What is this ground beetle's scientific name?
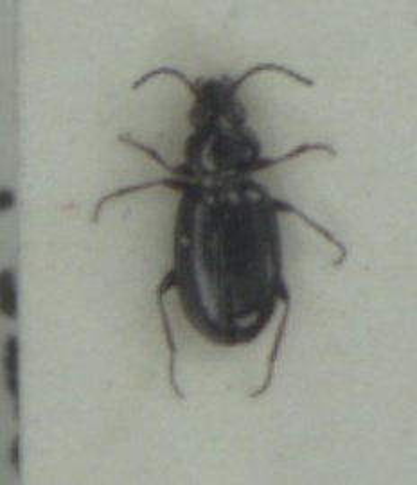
Bembidion lampros
